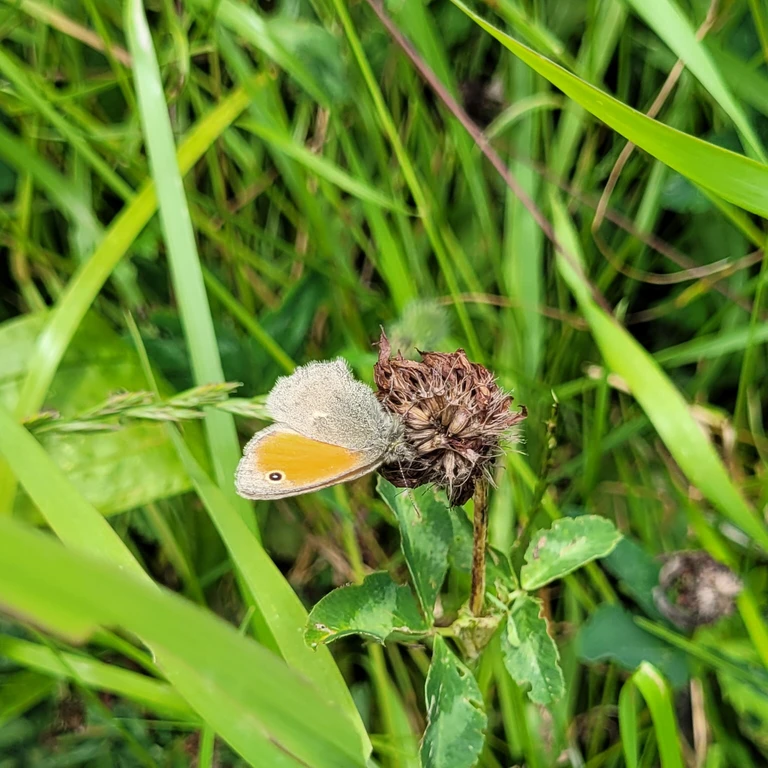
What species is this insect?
Coenonympha pamphilus
